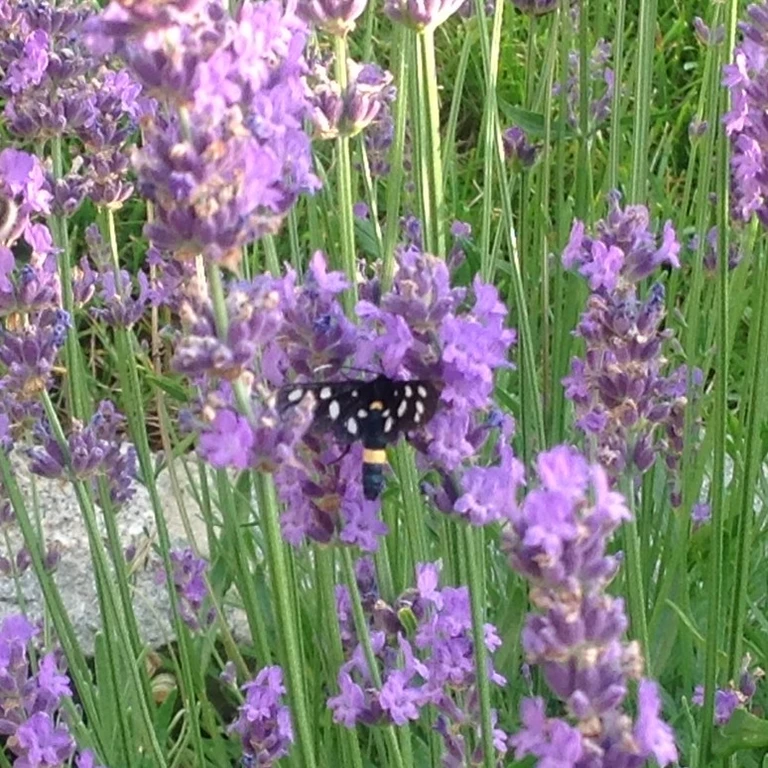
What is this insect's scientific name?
Amata phegea
